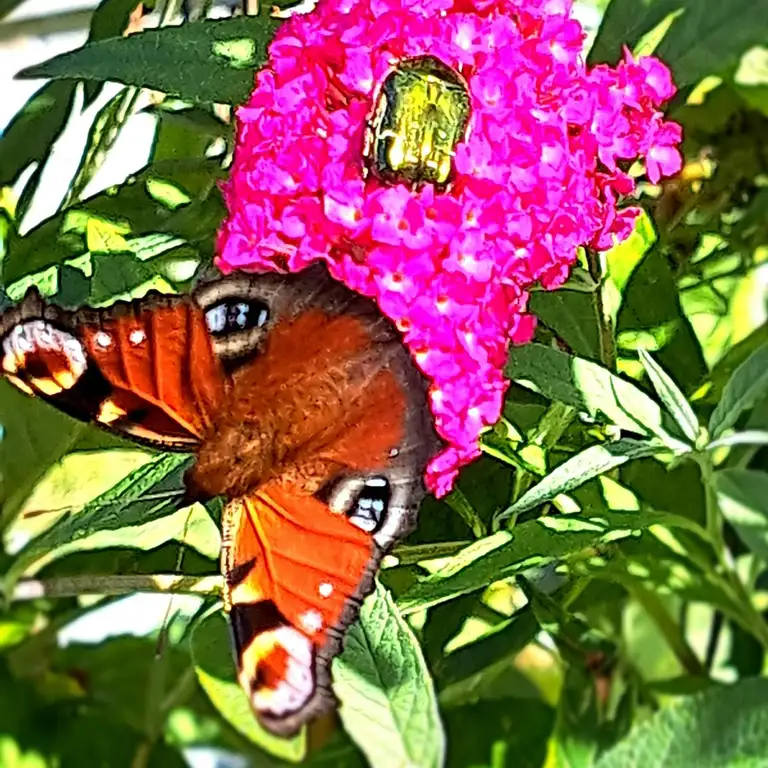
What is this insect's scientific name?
Aglais io
